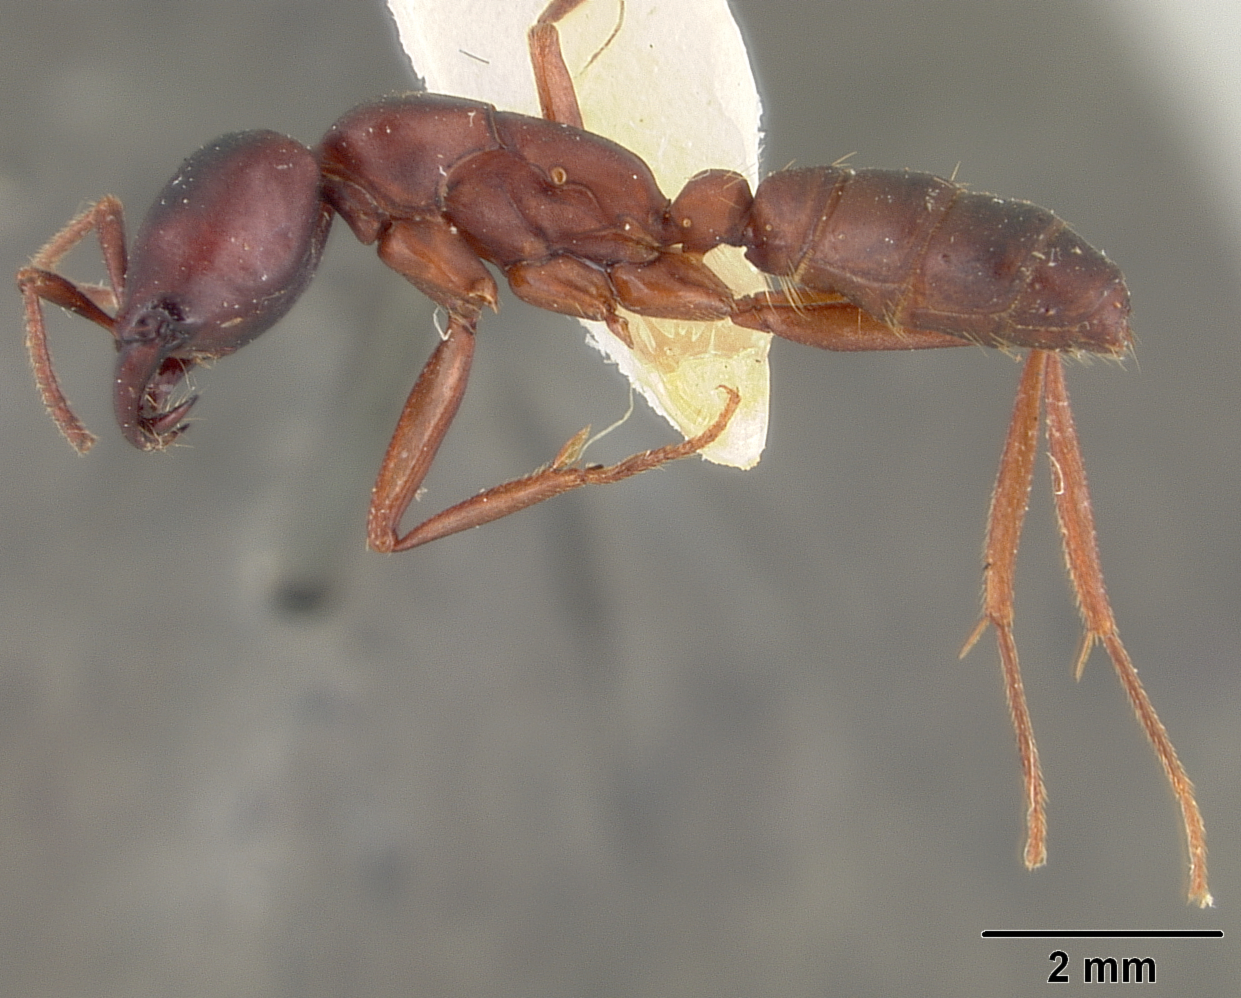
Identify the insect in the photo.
Dorylus titan
